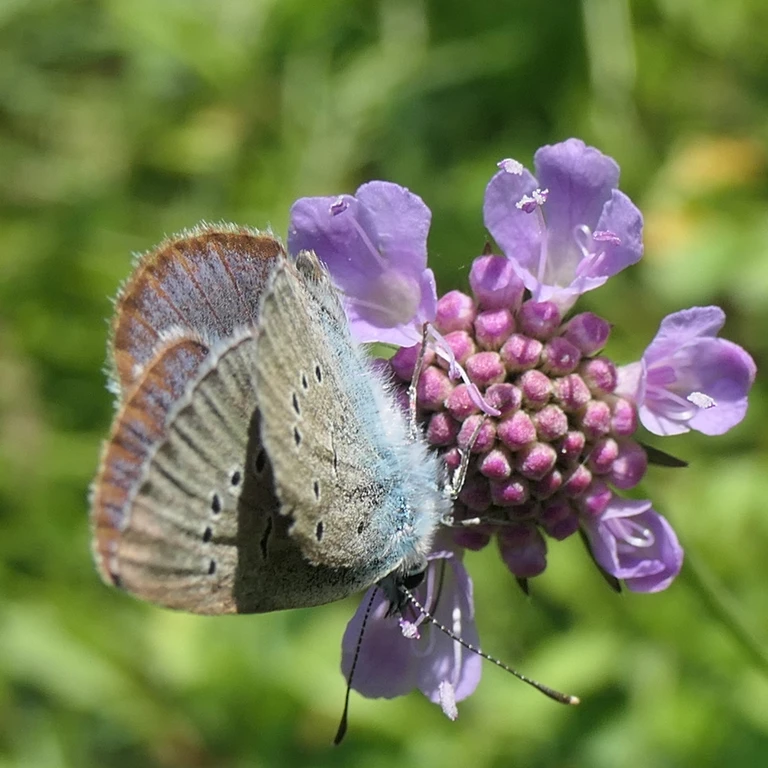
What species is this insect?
Cyaniris semiargus
